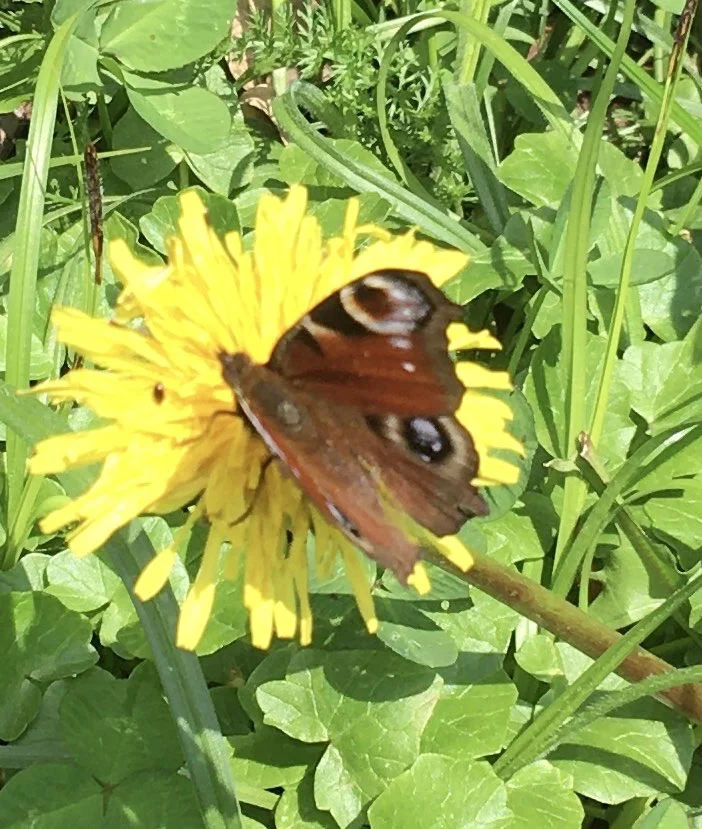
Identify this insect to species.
Aglais io
